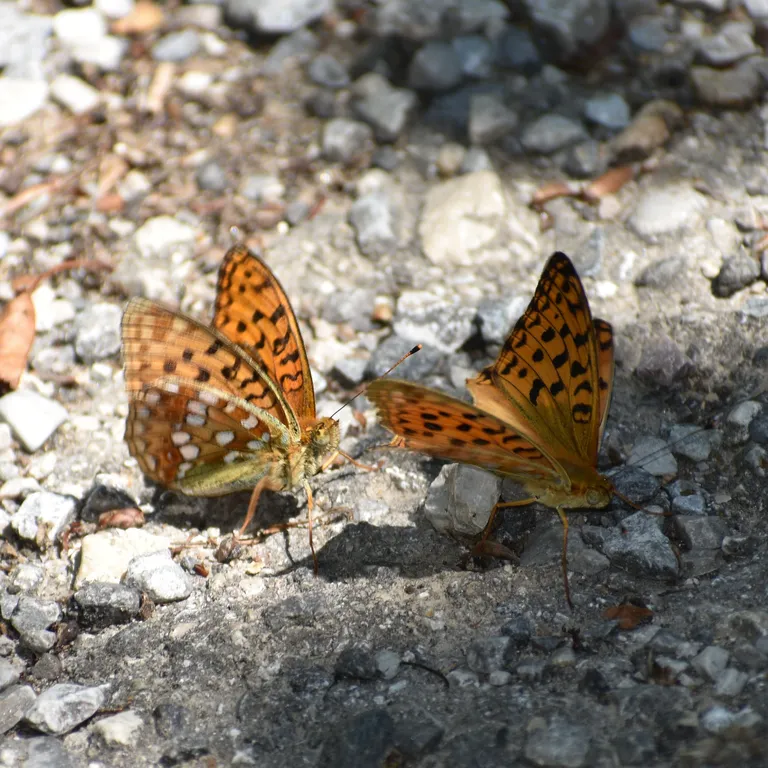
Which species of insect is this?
Fabriciana adippe
